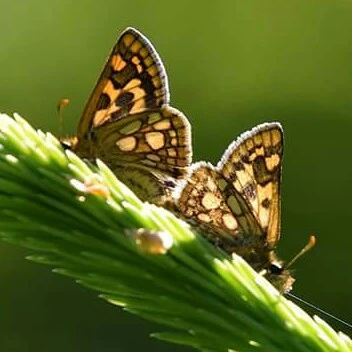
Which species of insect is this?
Carterocephalus palaemon
